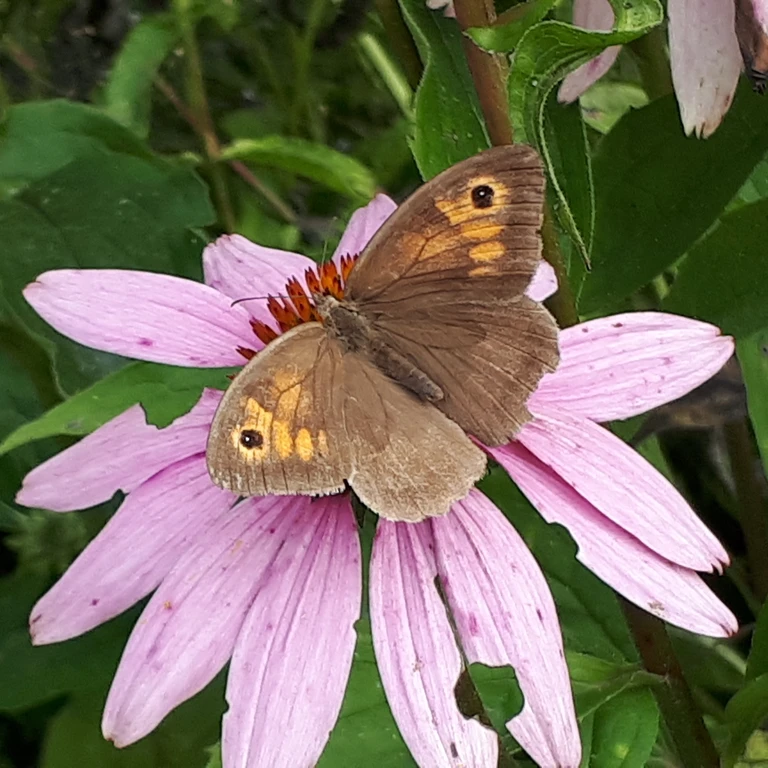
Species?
Maniola jurtina
